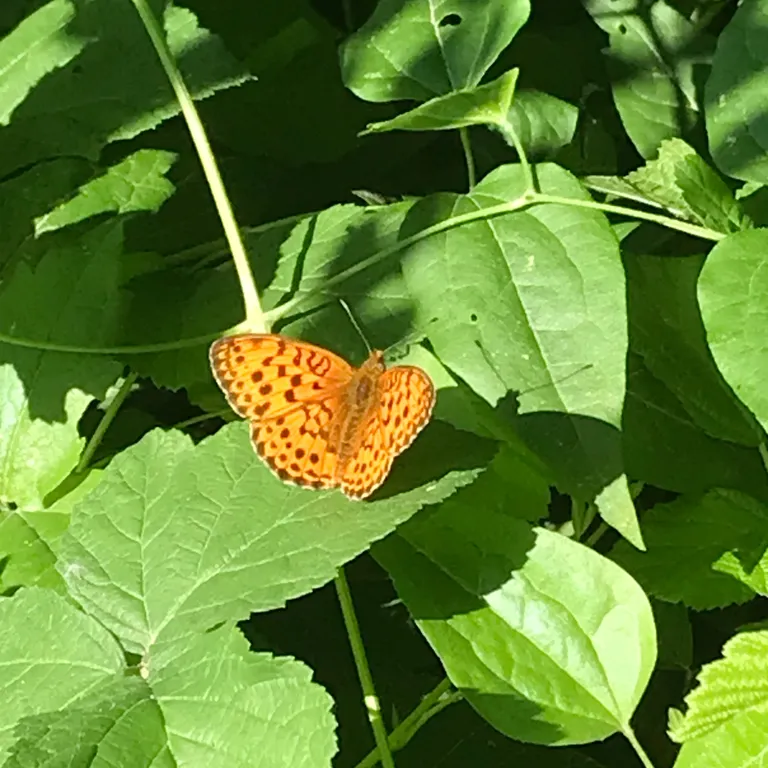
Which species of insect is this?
Brenthis daphne
